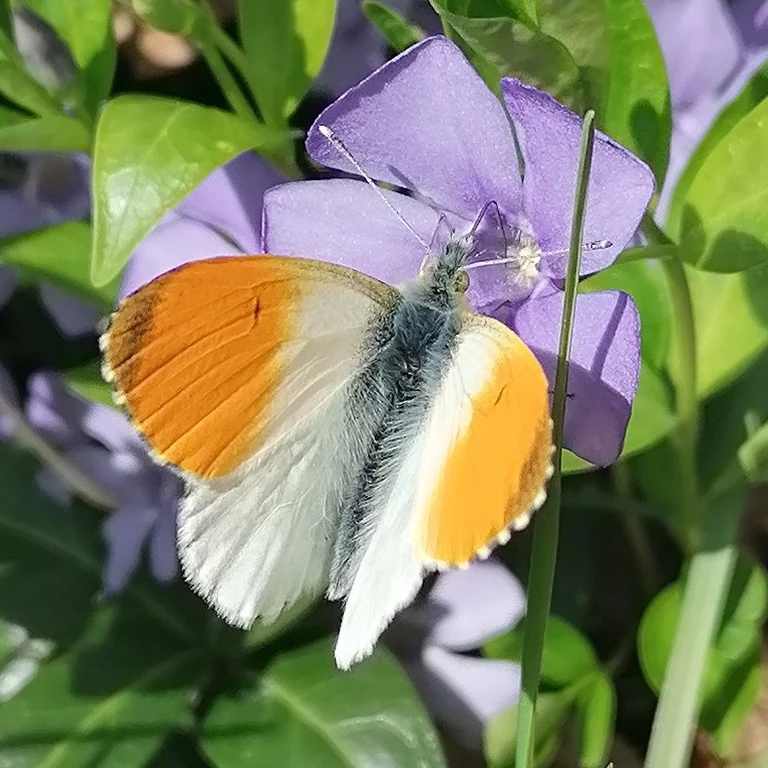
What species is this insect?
Anthocharis cardamines
